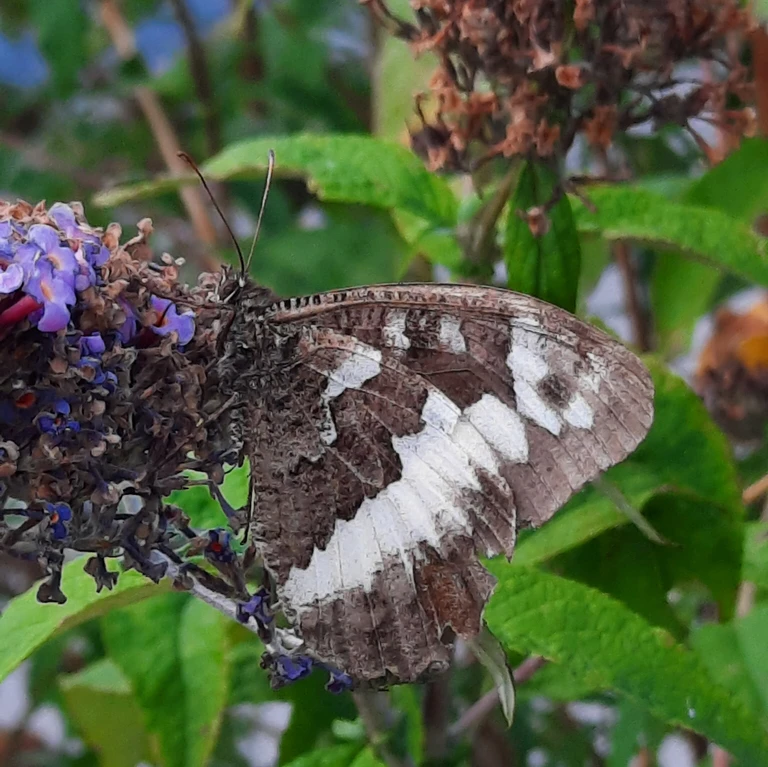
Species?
Brintesia circe
